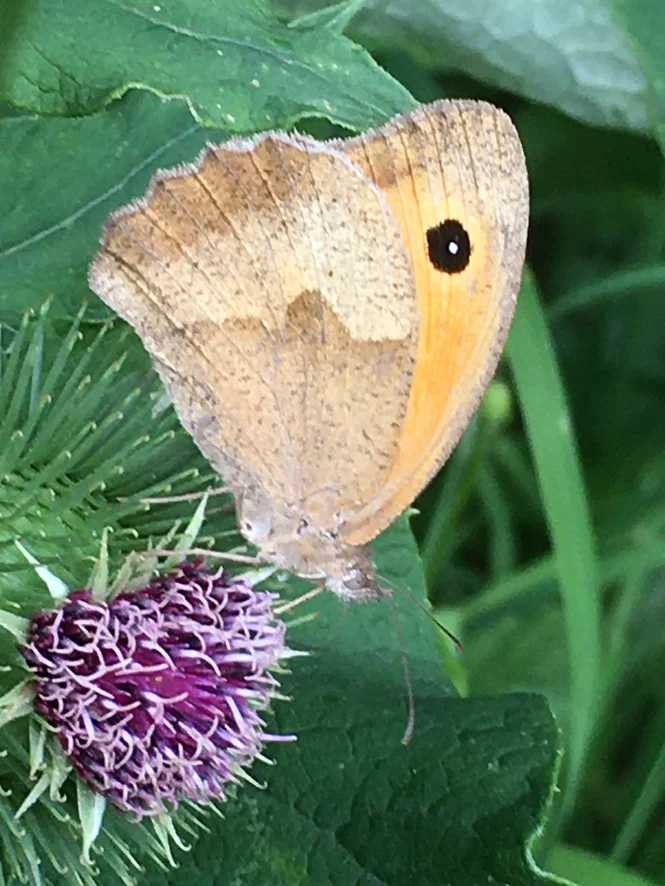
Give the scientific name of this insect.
Maniola jurtina
